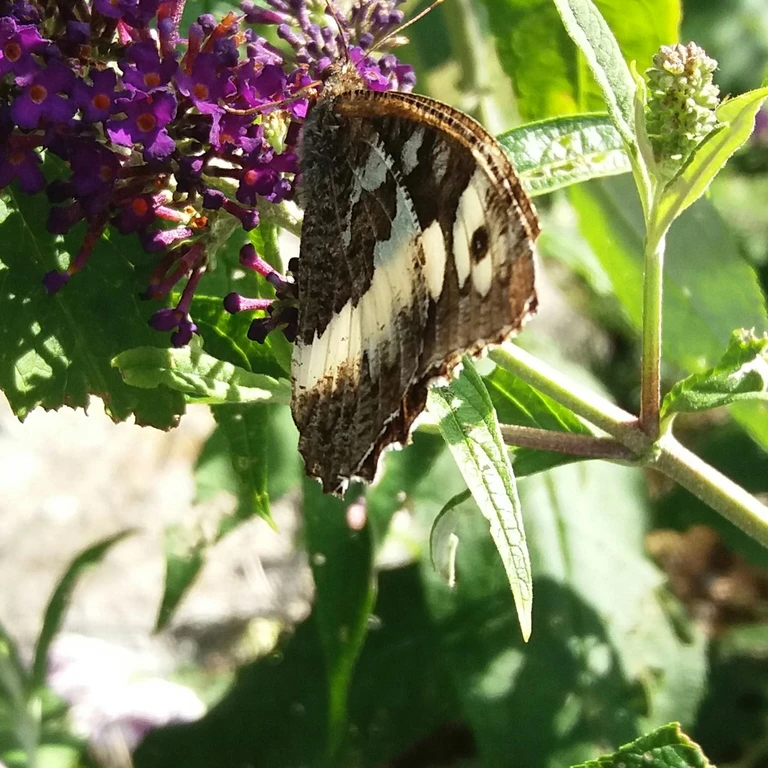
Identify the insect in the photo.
Brintesia circe
